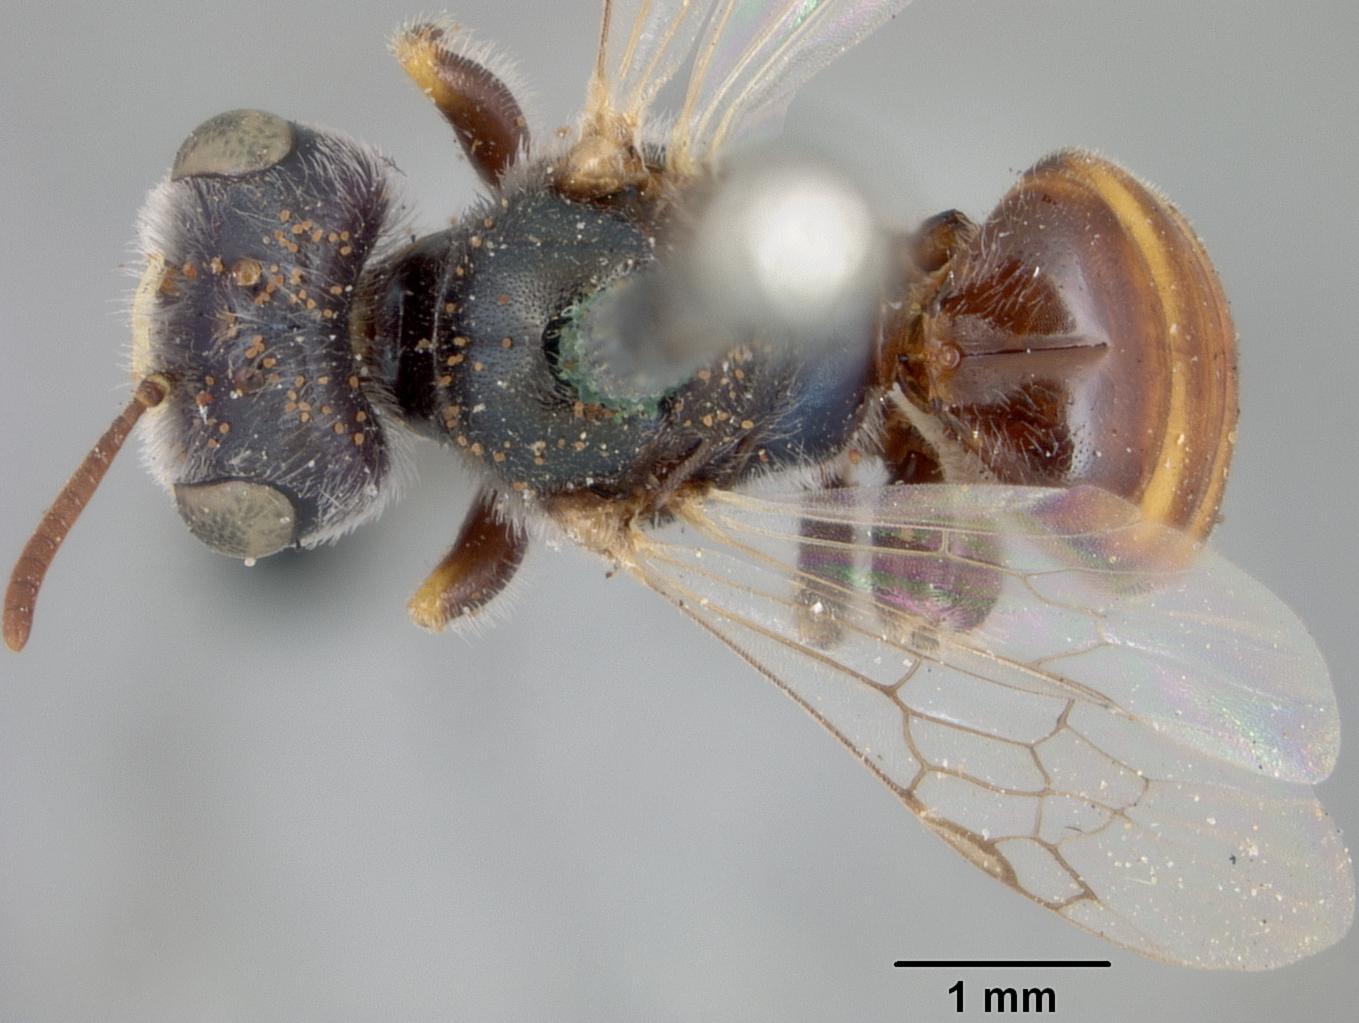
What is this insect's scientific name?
Perdita macrostoma
